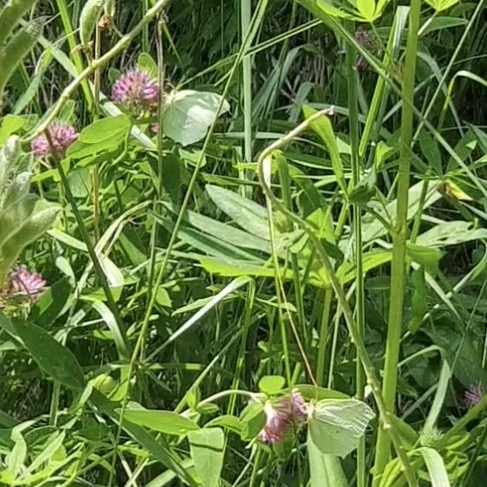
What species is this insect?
Gonepteryx rhamni
